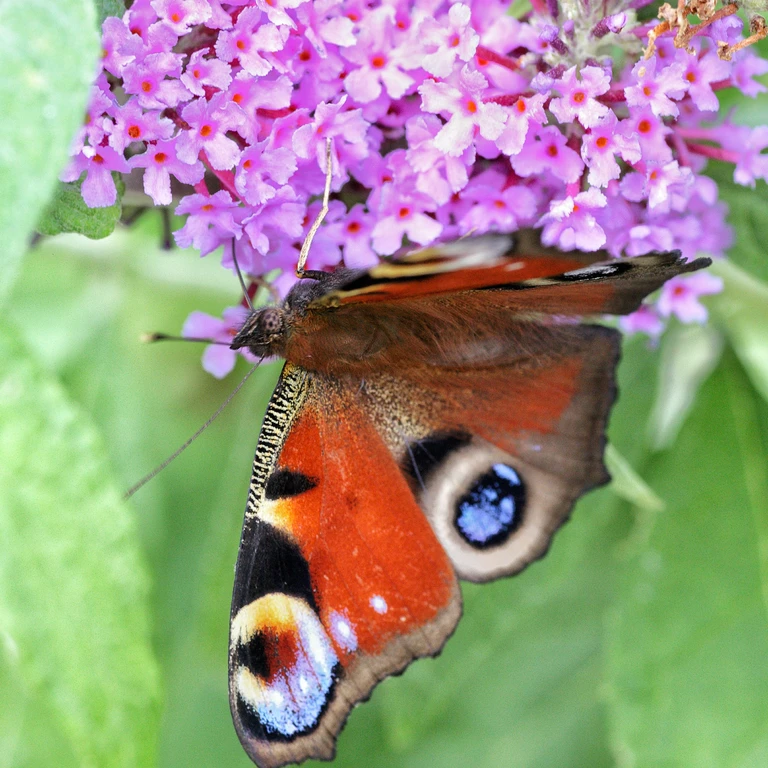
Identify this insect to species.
Aglais io
